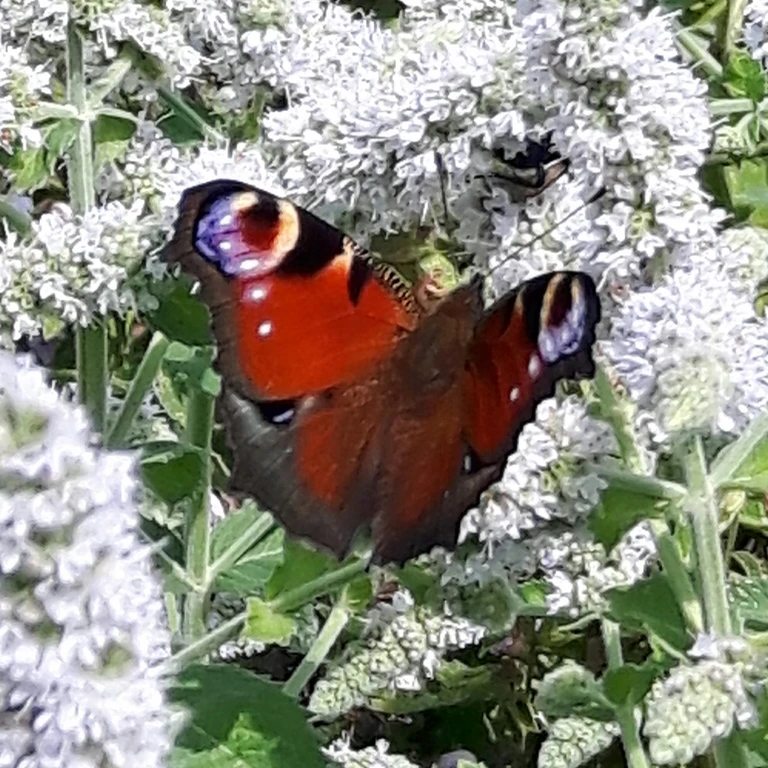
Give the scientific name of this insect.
Aglais io
